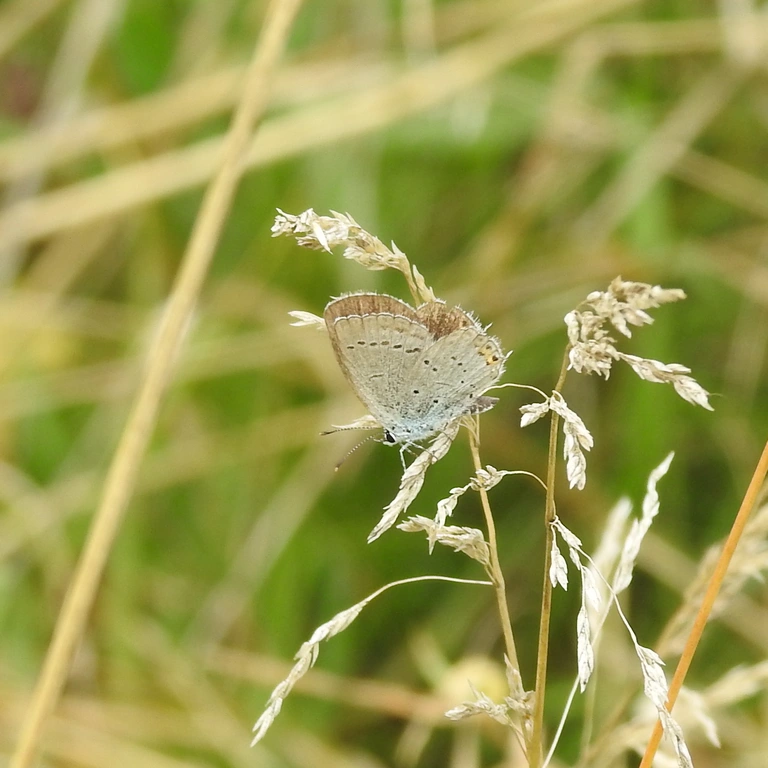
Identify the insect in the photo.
Cupido argiades (also Elkalyce argiades)
